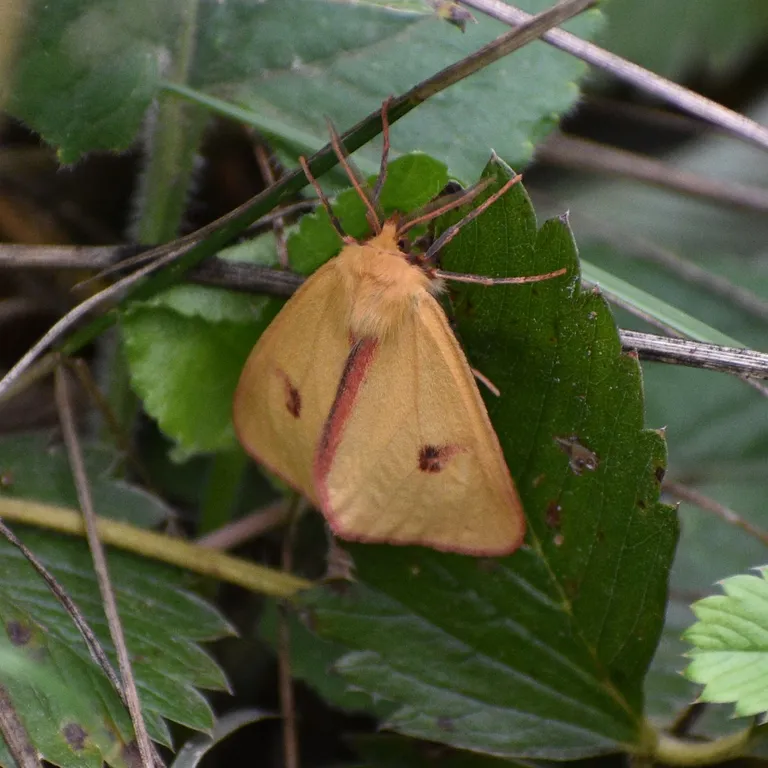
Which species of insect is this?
Diacrisia sannio
